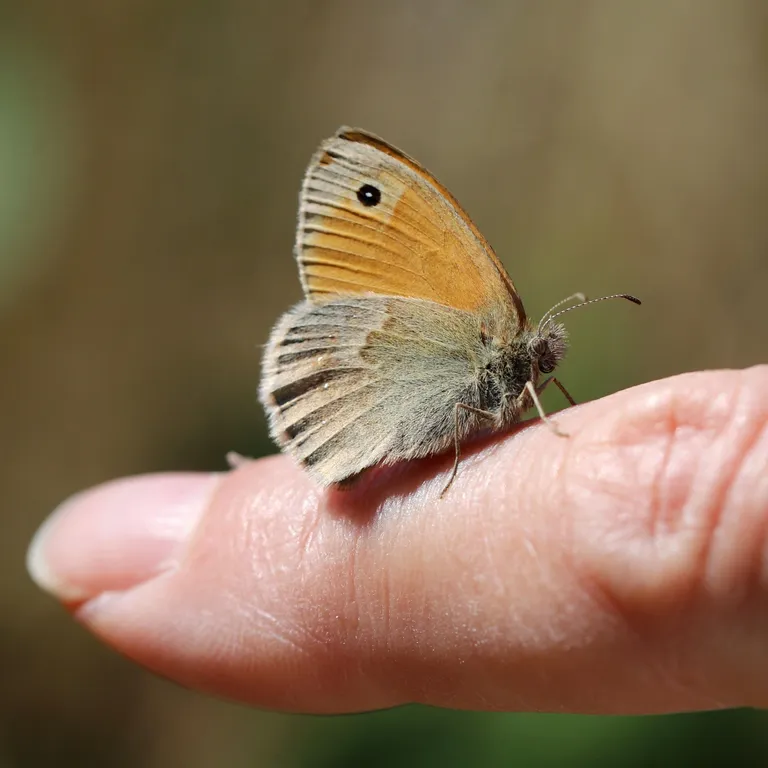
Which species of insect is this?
Coenonympha pamphilus
